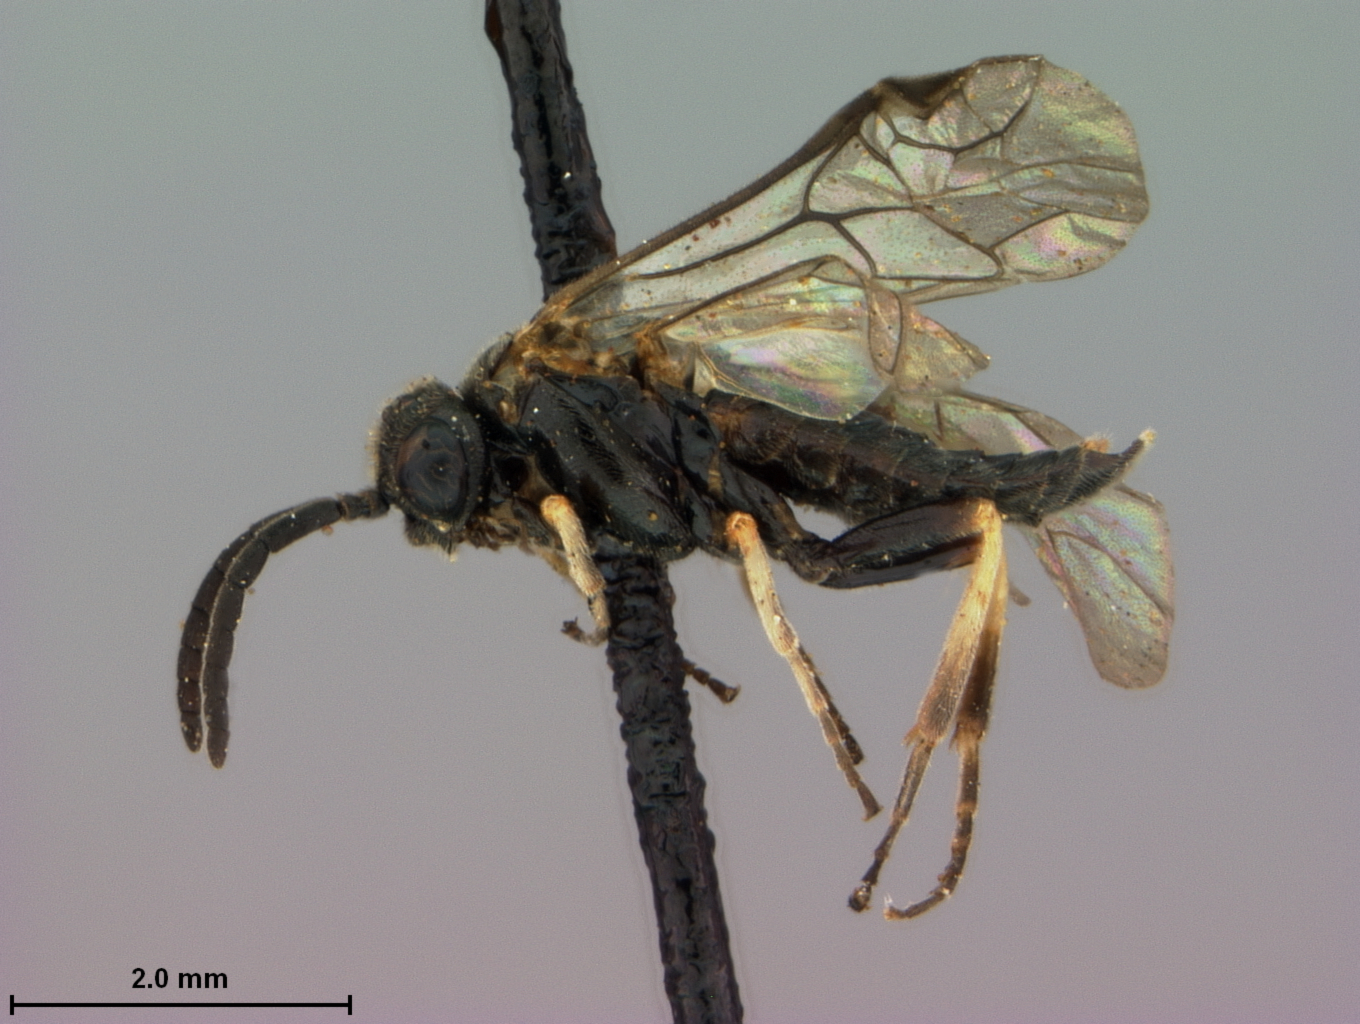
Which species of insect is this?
Paracharactus nigrisomus
